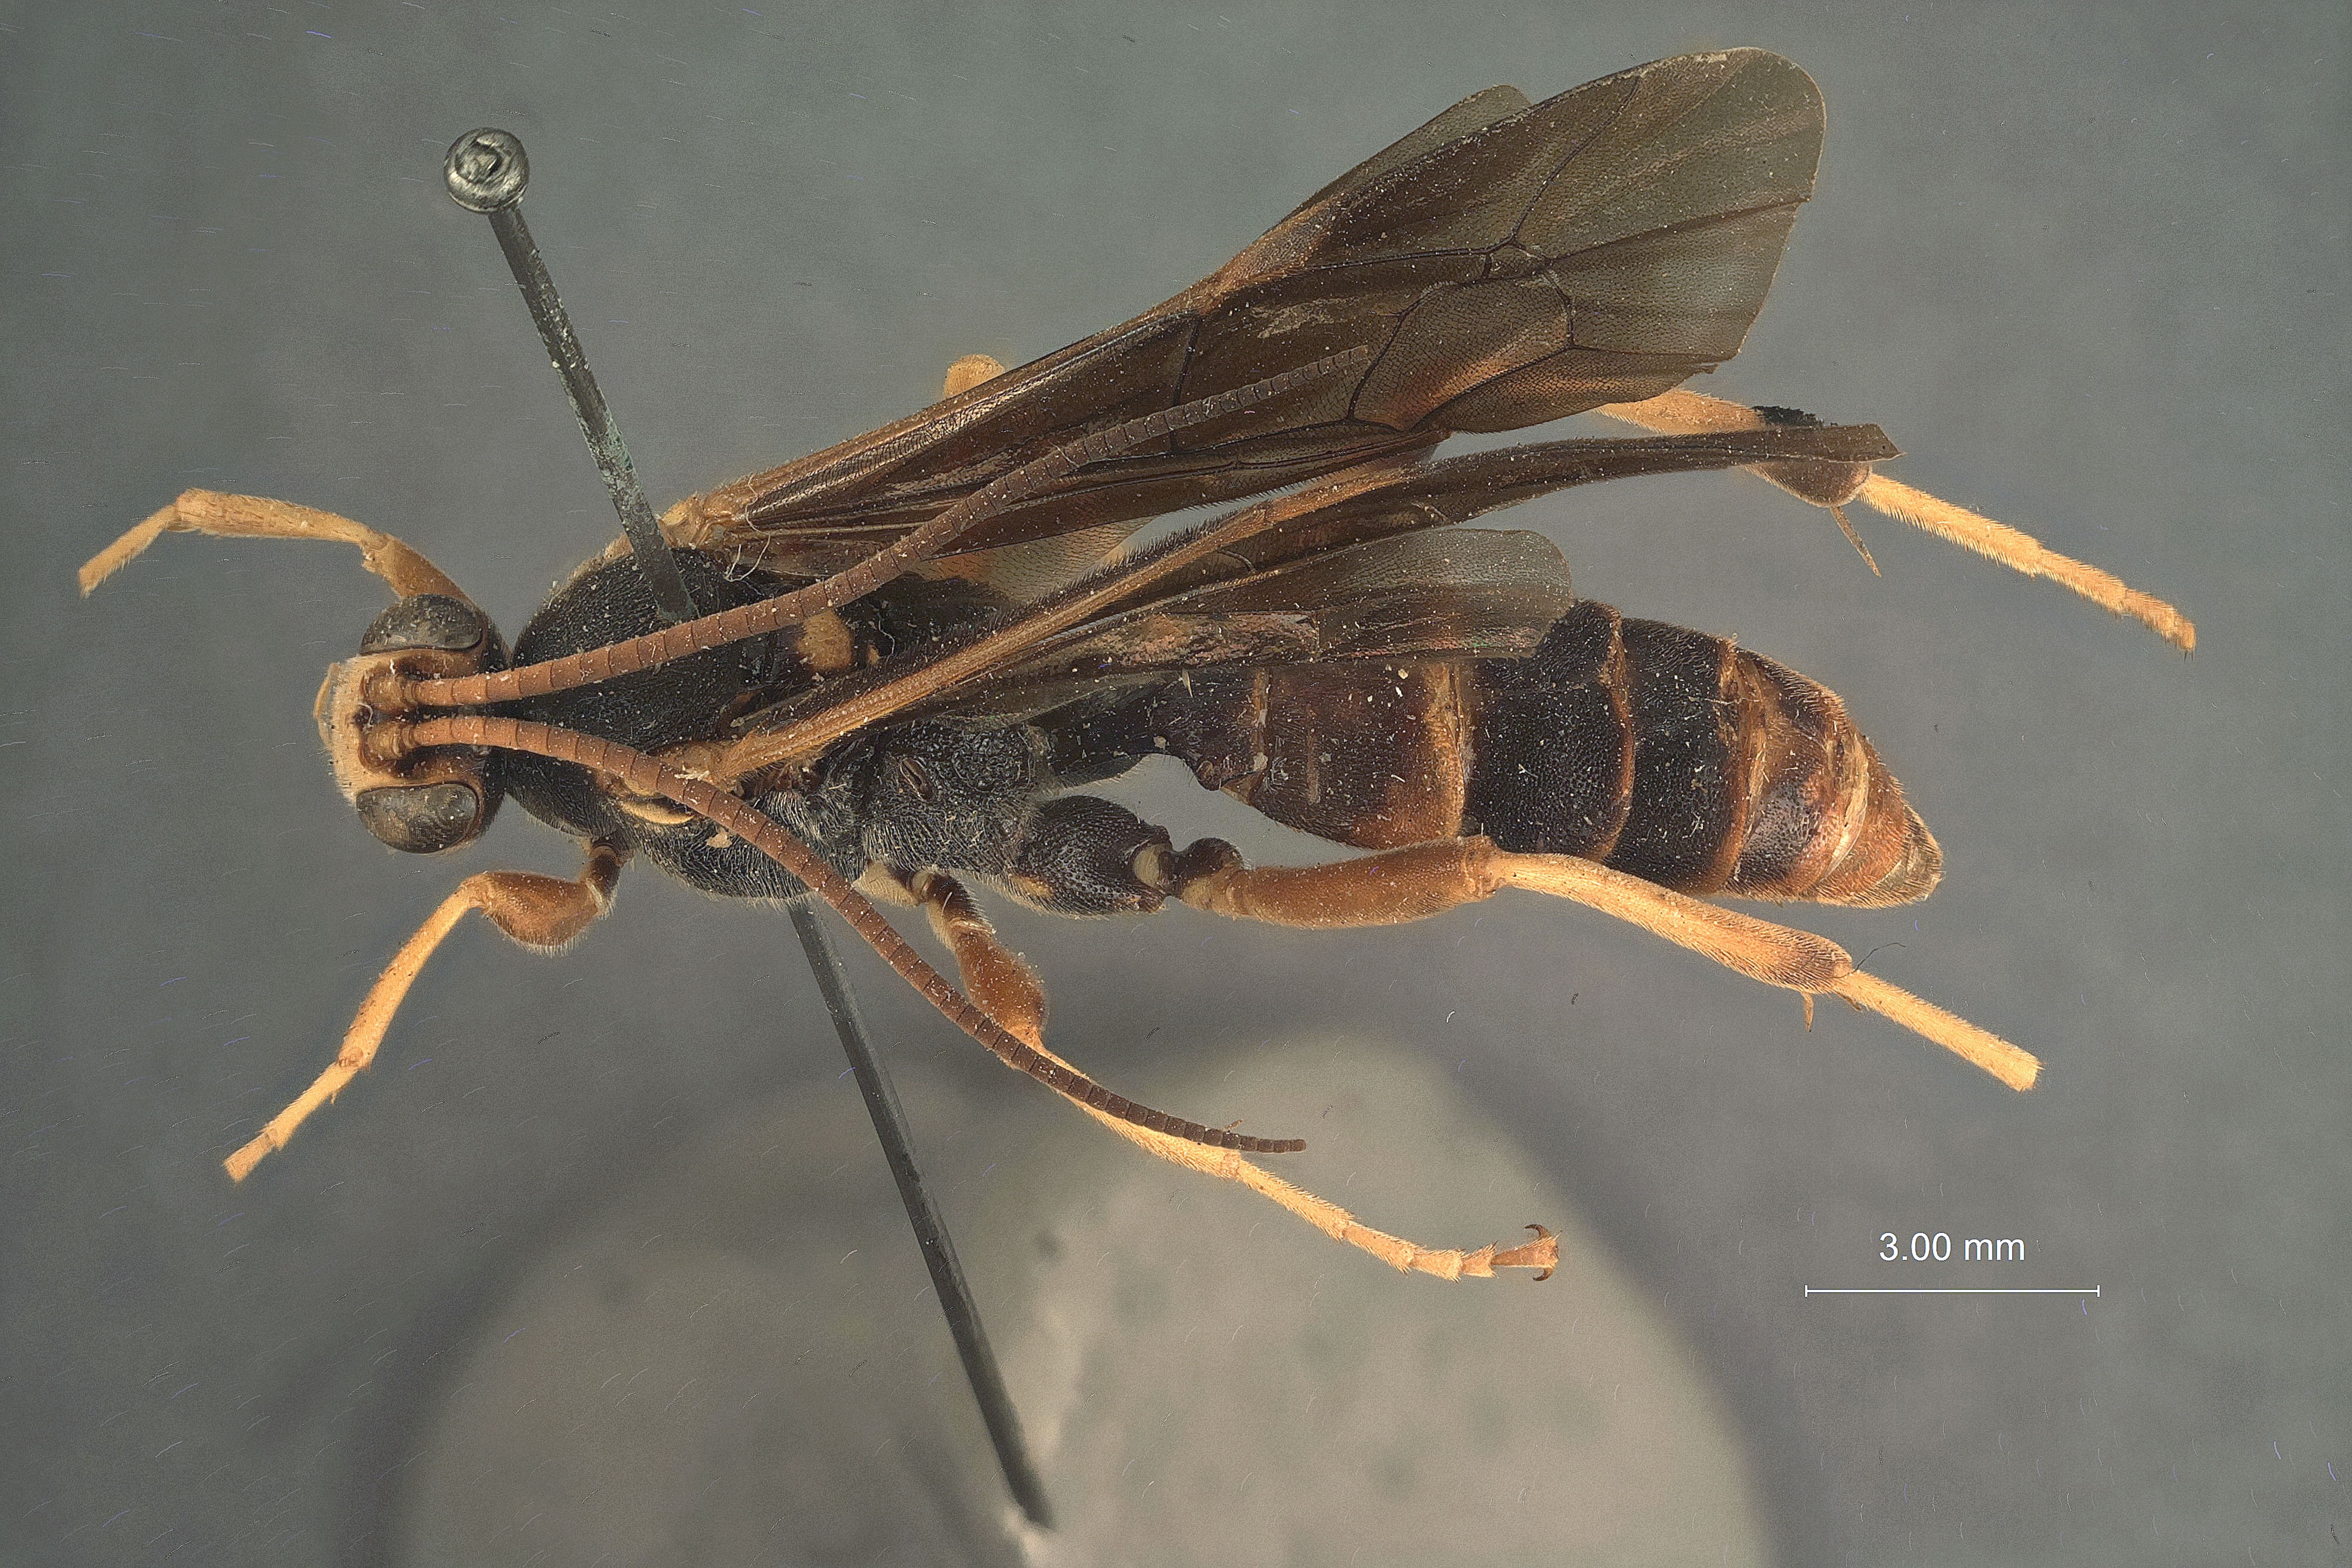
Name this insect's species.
Ichneumon fulvopictus
